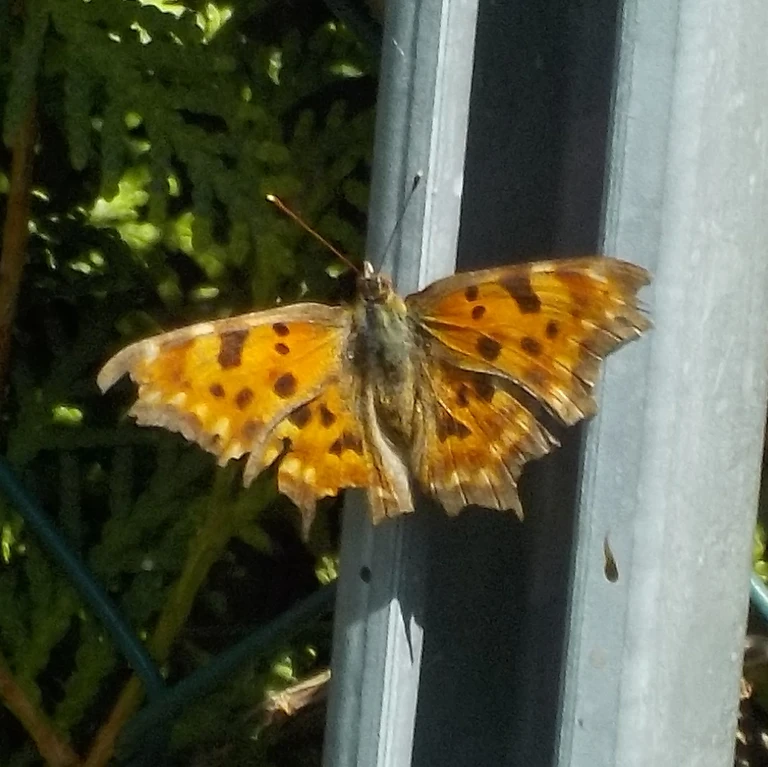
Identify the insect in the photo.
Polygonia c-album
